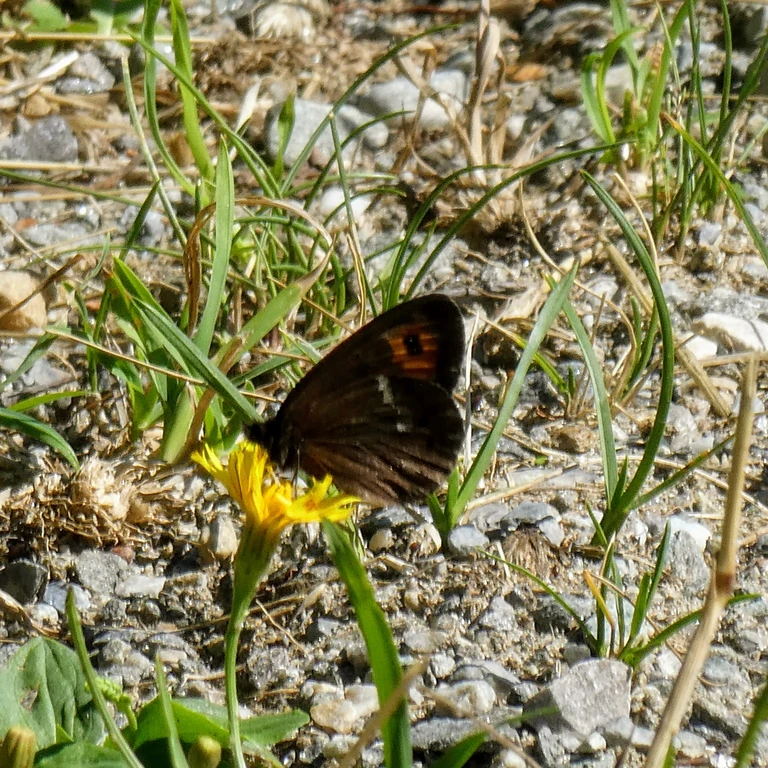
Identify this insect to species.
Erebia ligea
